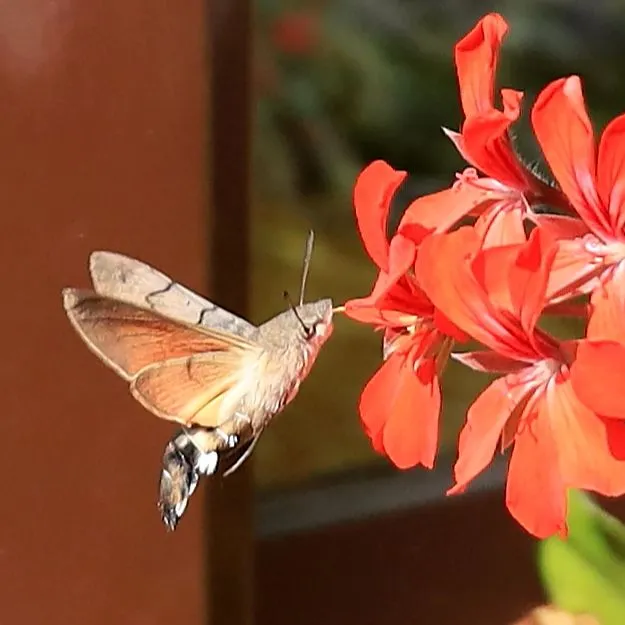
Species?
Macroglossum stellatarum
